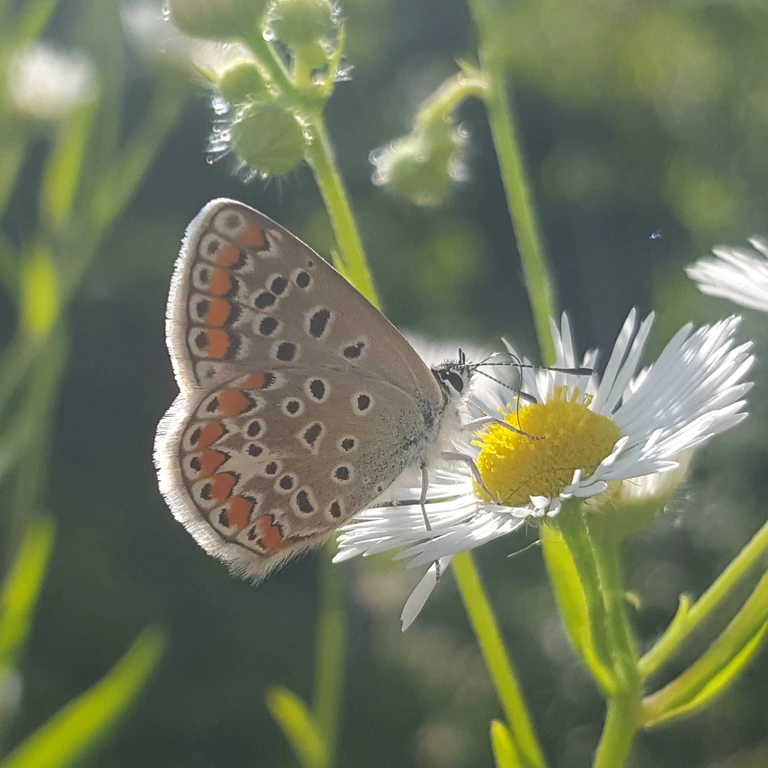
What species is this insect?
Polyommatus icarus
